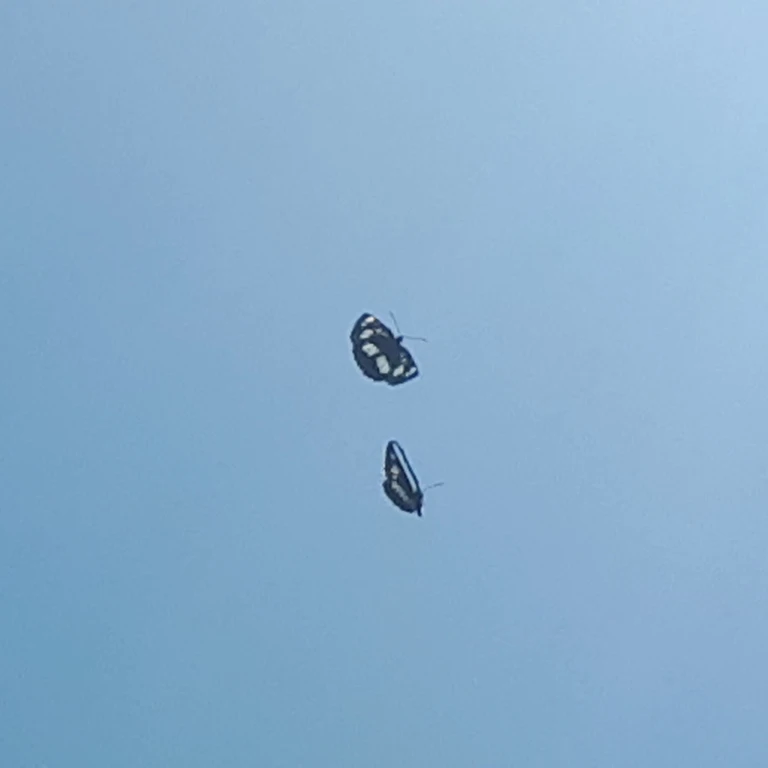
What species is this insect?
Neptis rivularis
